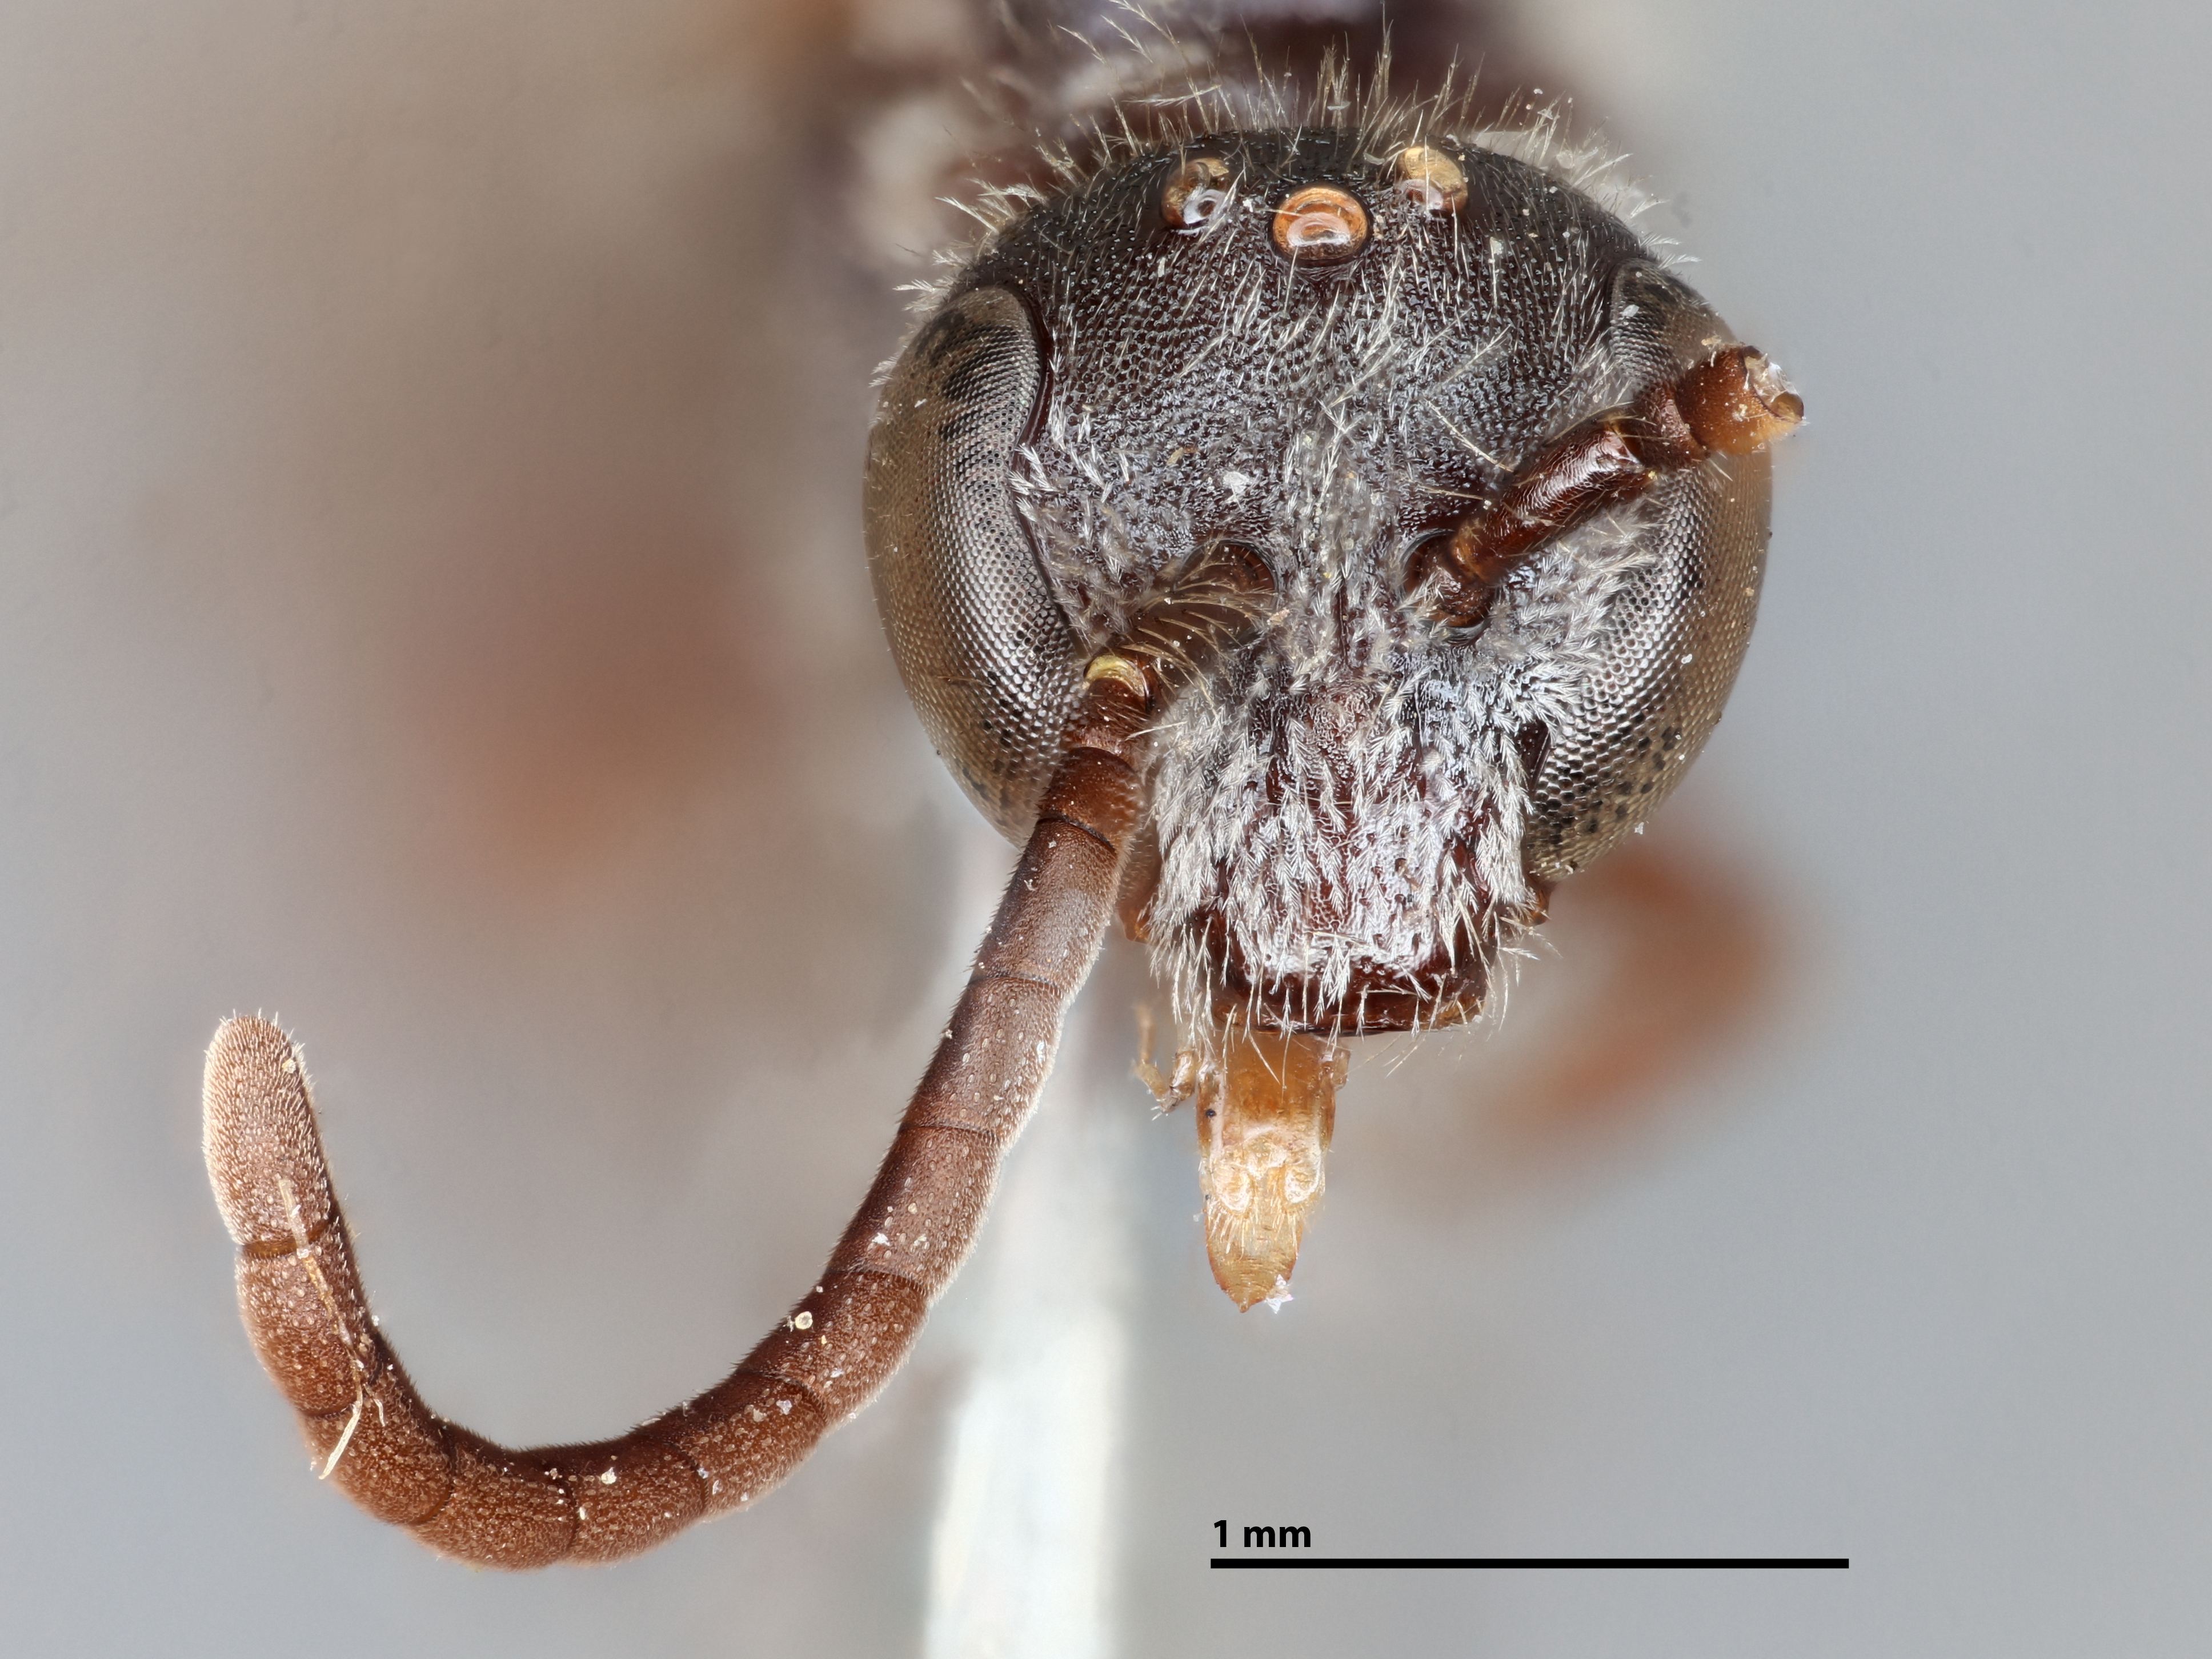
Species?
Evylaeus divergenoides
